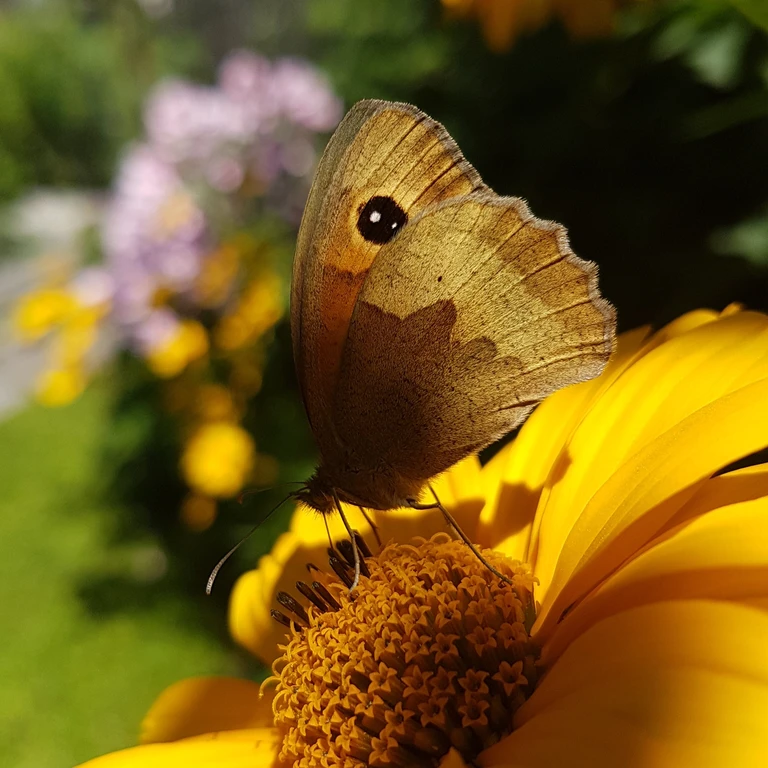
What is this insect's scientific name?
Maniola jurtina
